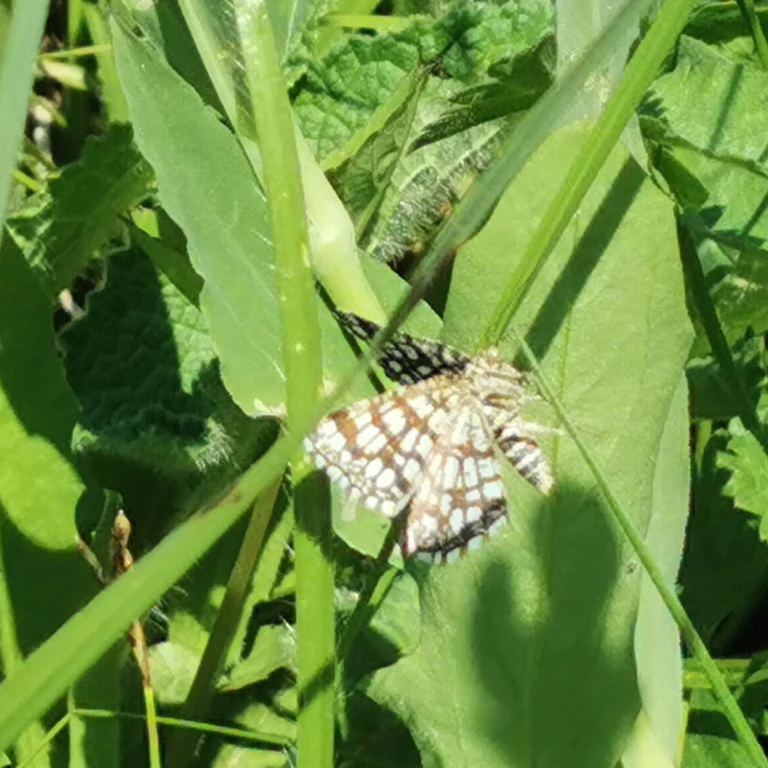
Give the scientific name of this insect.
Chiasmia clathrata
